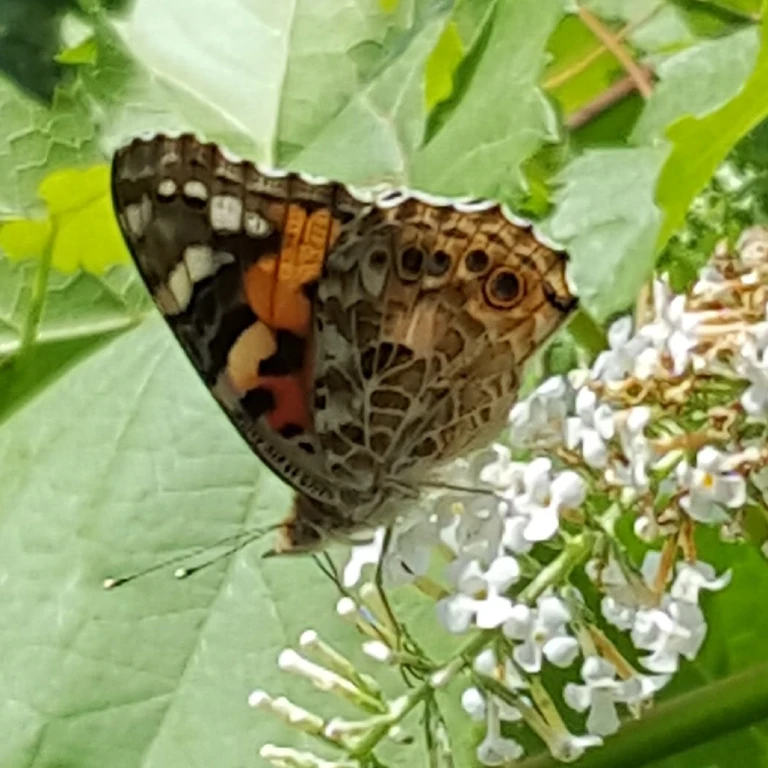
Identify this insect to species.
Vanessa cardui
